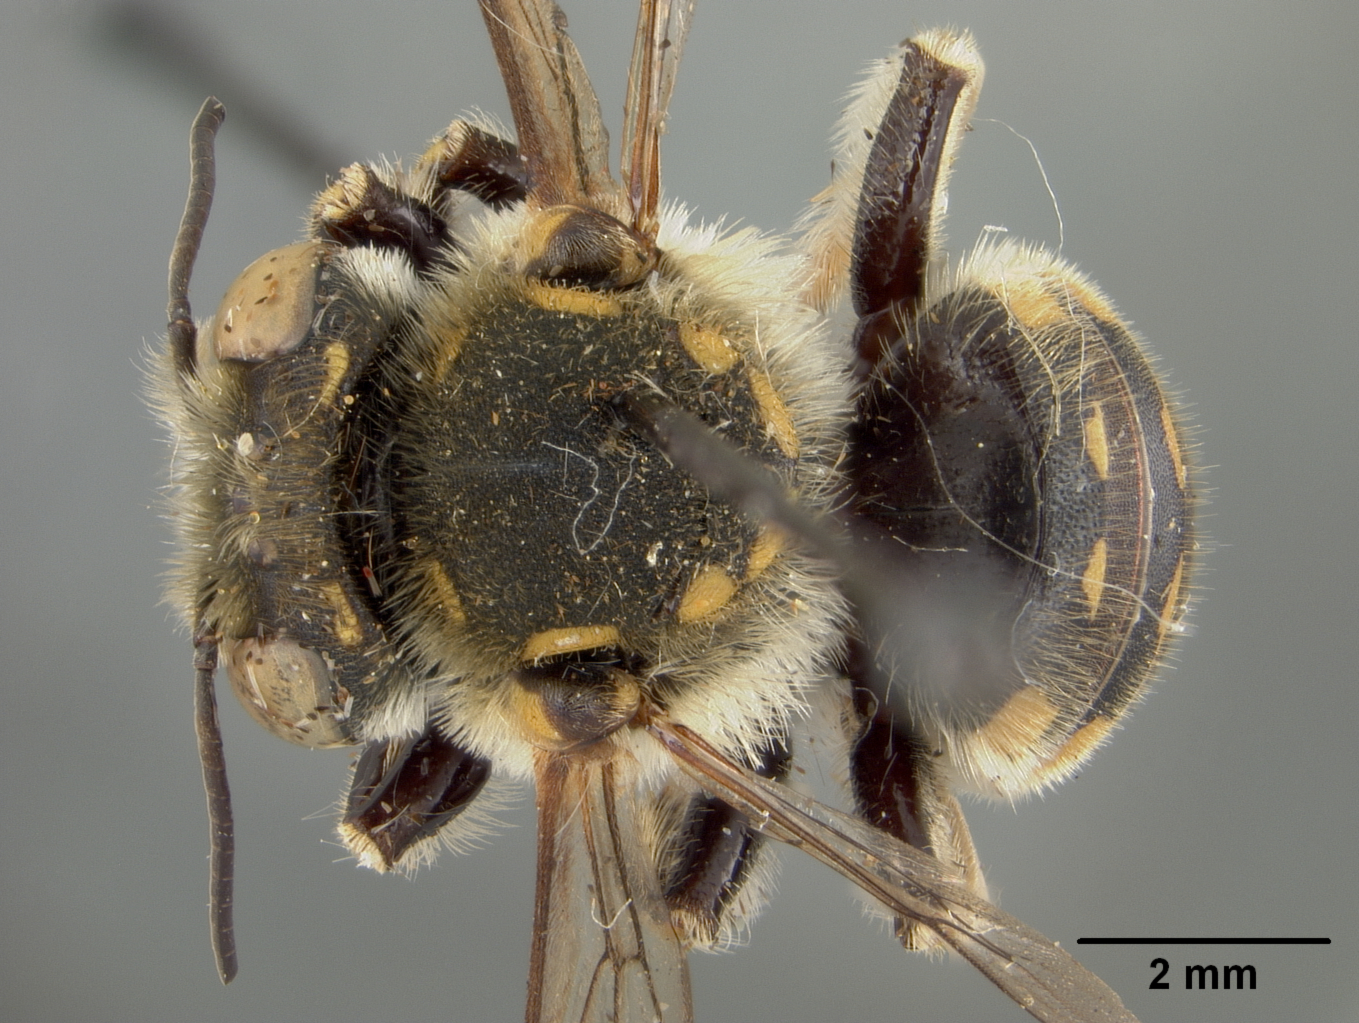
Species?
Anthidium zamoranicum
